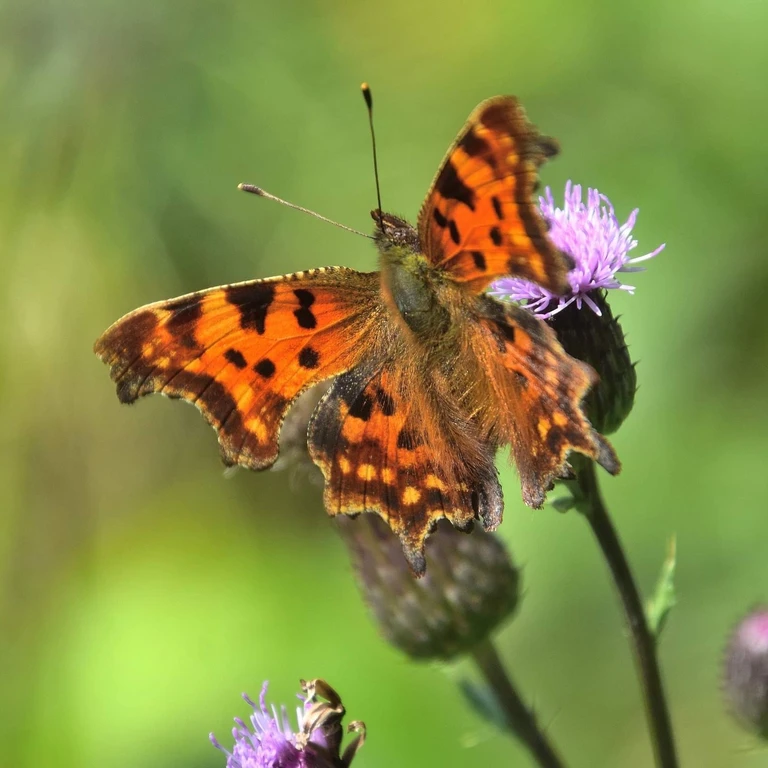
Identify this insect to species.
Polygonia c-album
